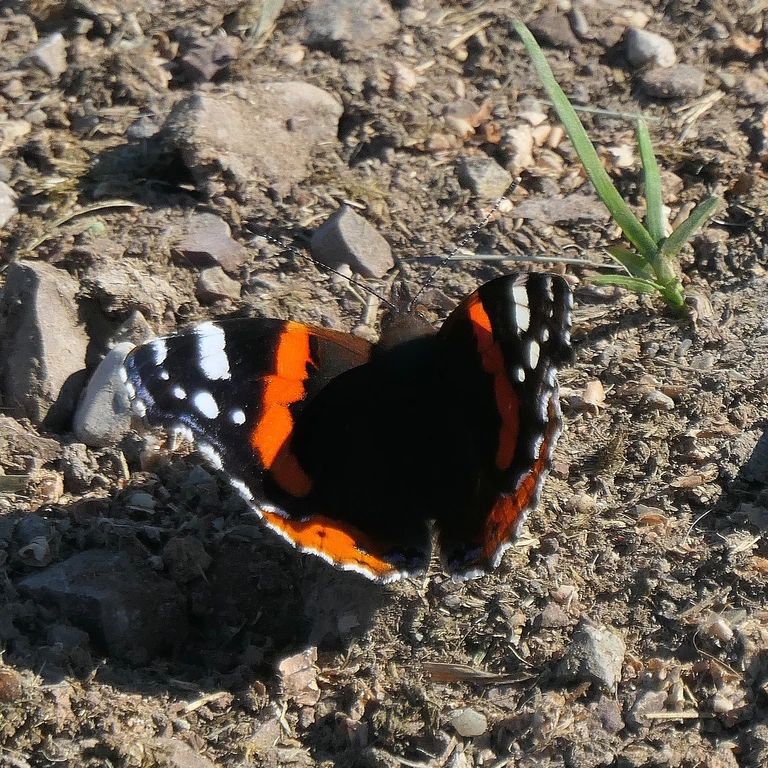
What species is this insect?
Vanessa atalanta
